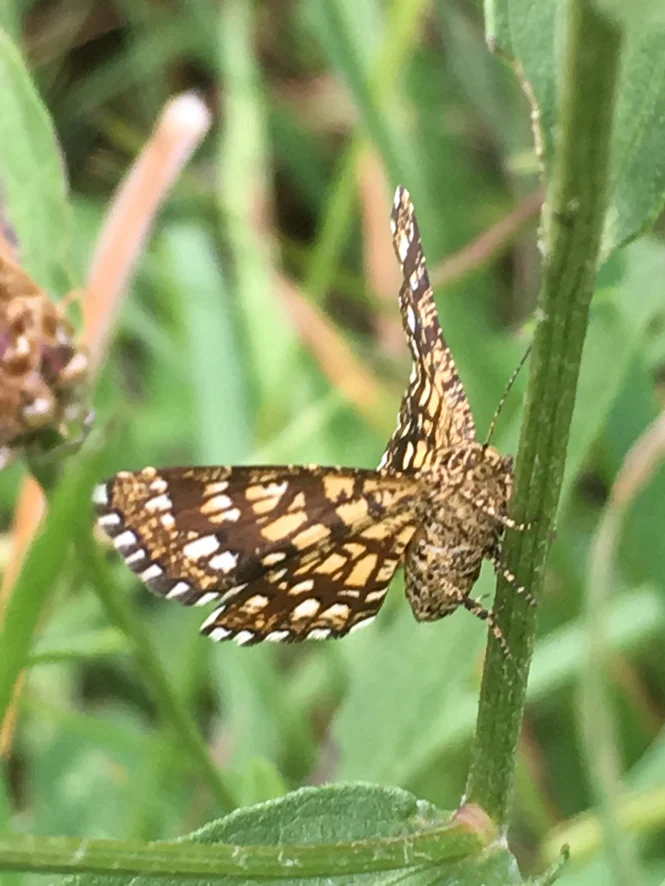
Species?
Chiasmia clathrata
